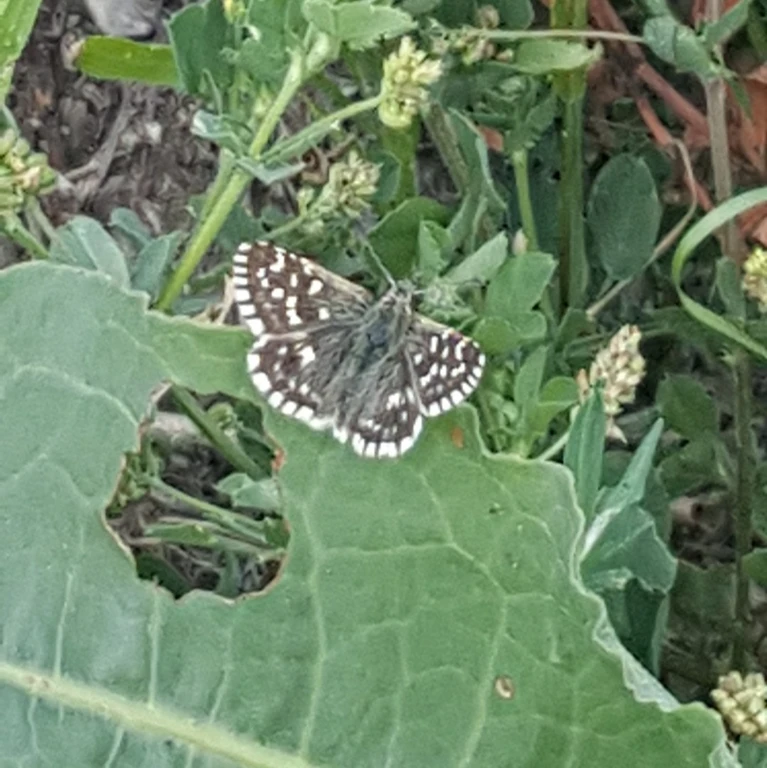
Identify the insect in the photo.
Pyrgus malvae
